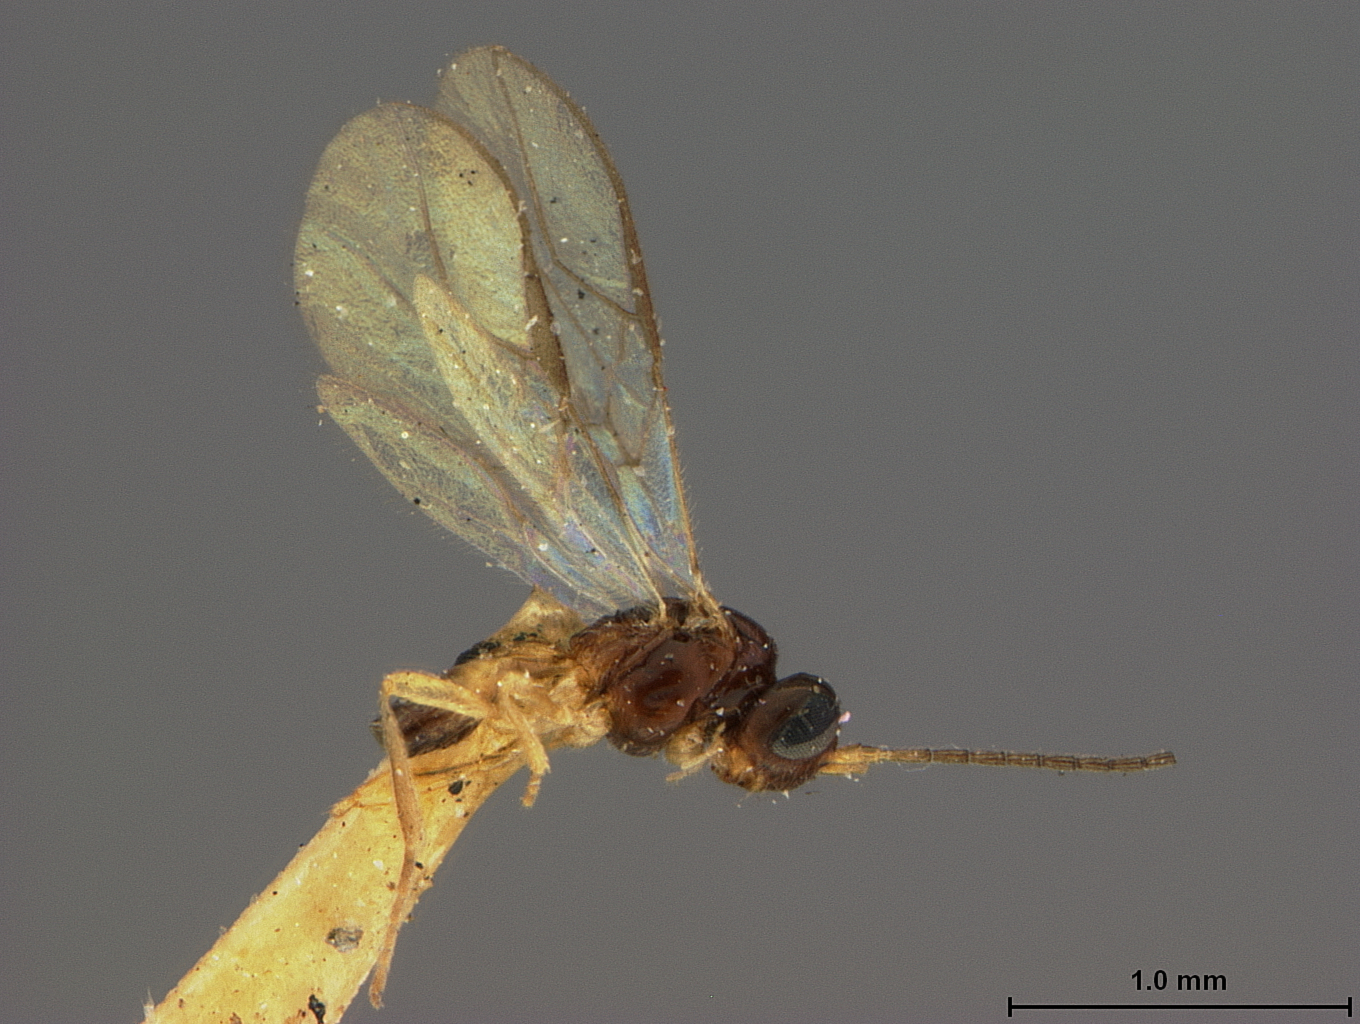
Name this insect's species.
Adelura dimidiata
